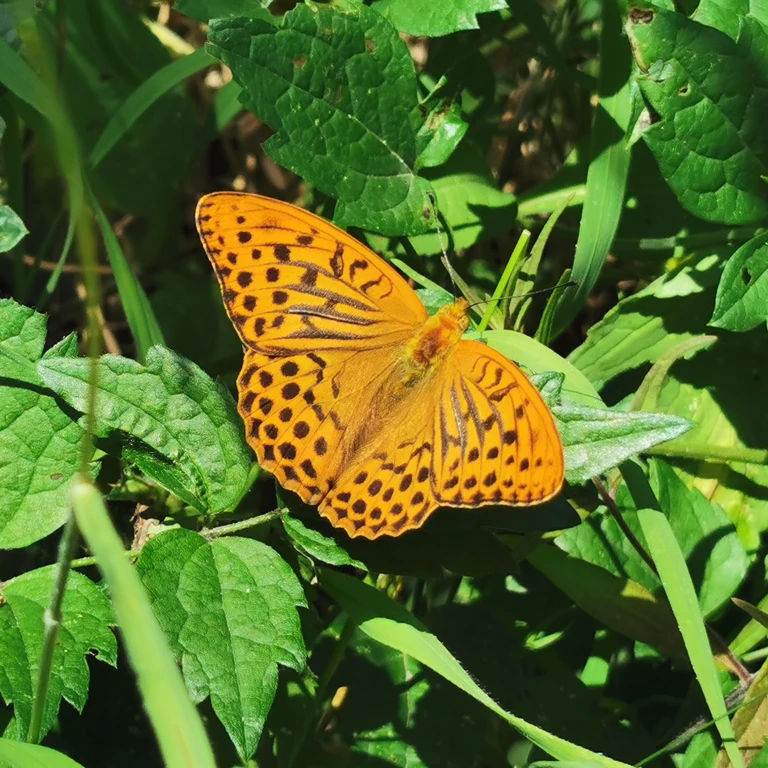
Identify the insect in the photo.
Argynnis paphia
